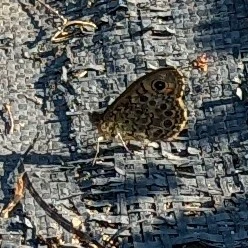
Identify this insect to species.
Lasiommata megera (also Pararge megera)
